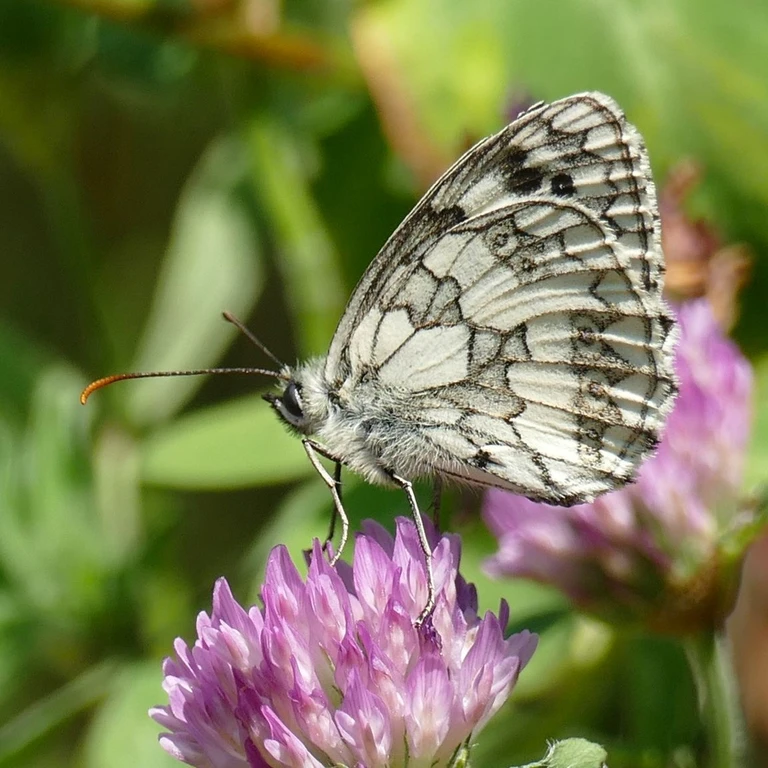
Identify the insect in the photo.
Melanargia galathea
